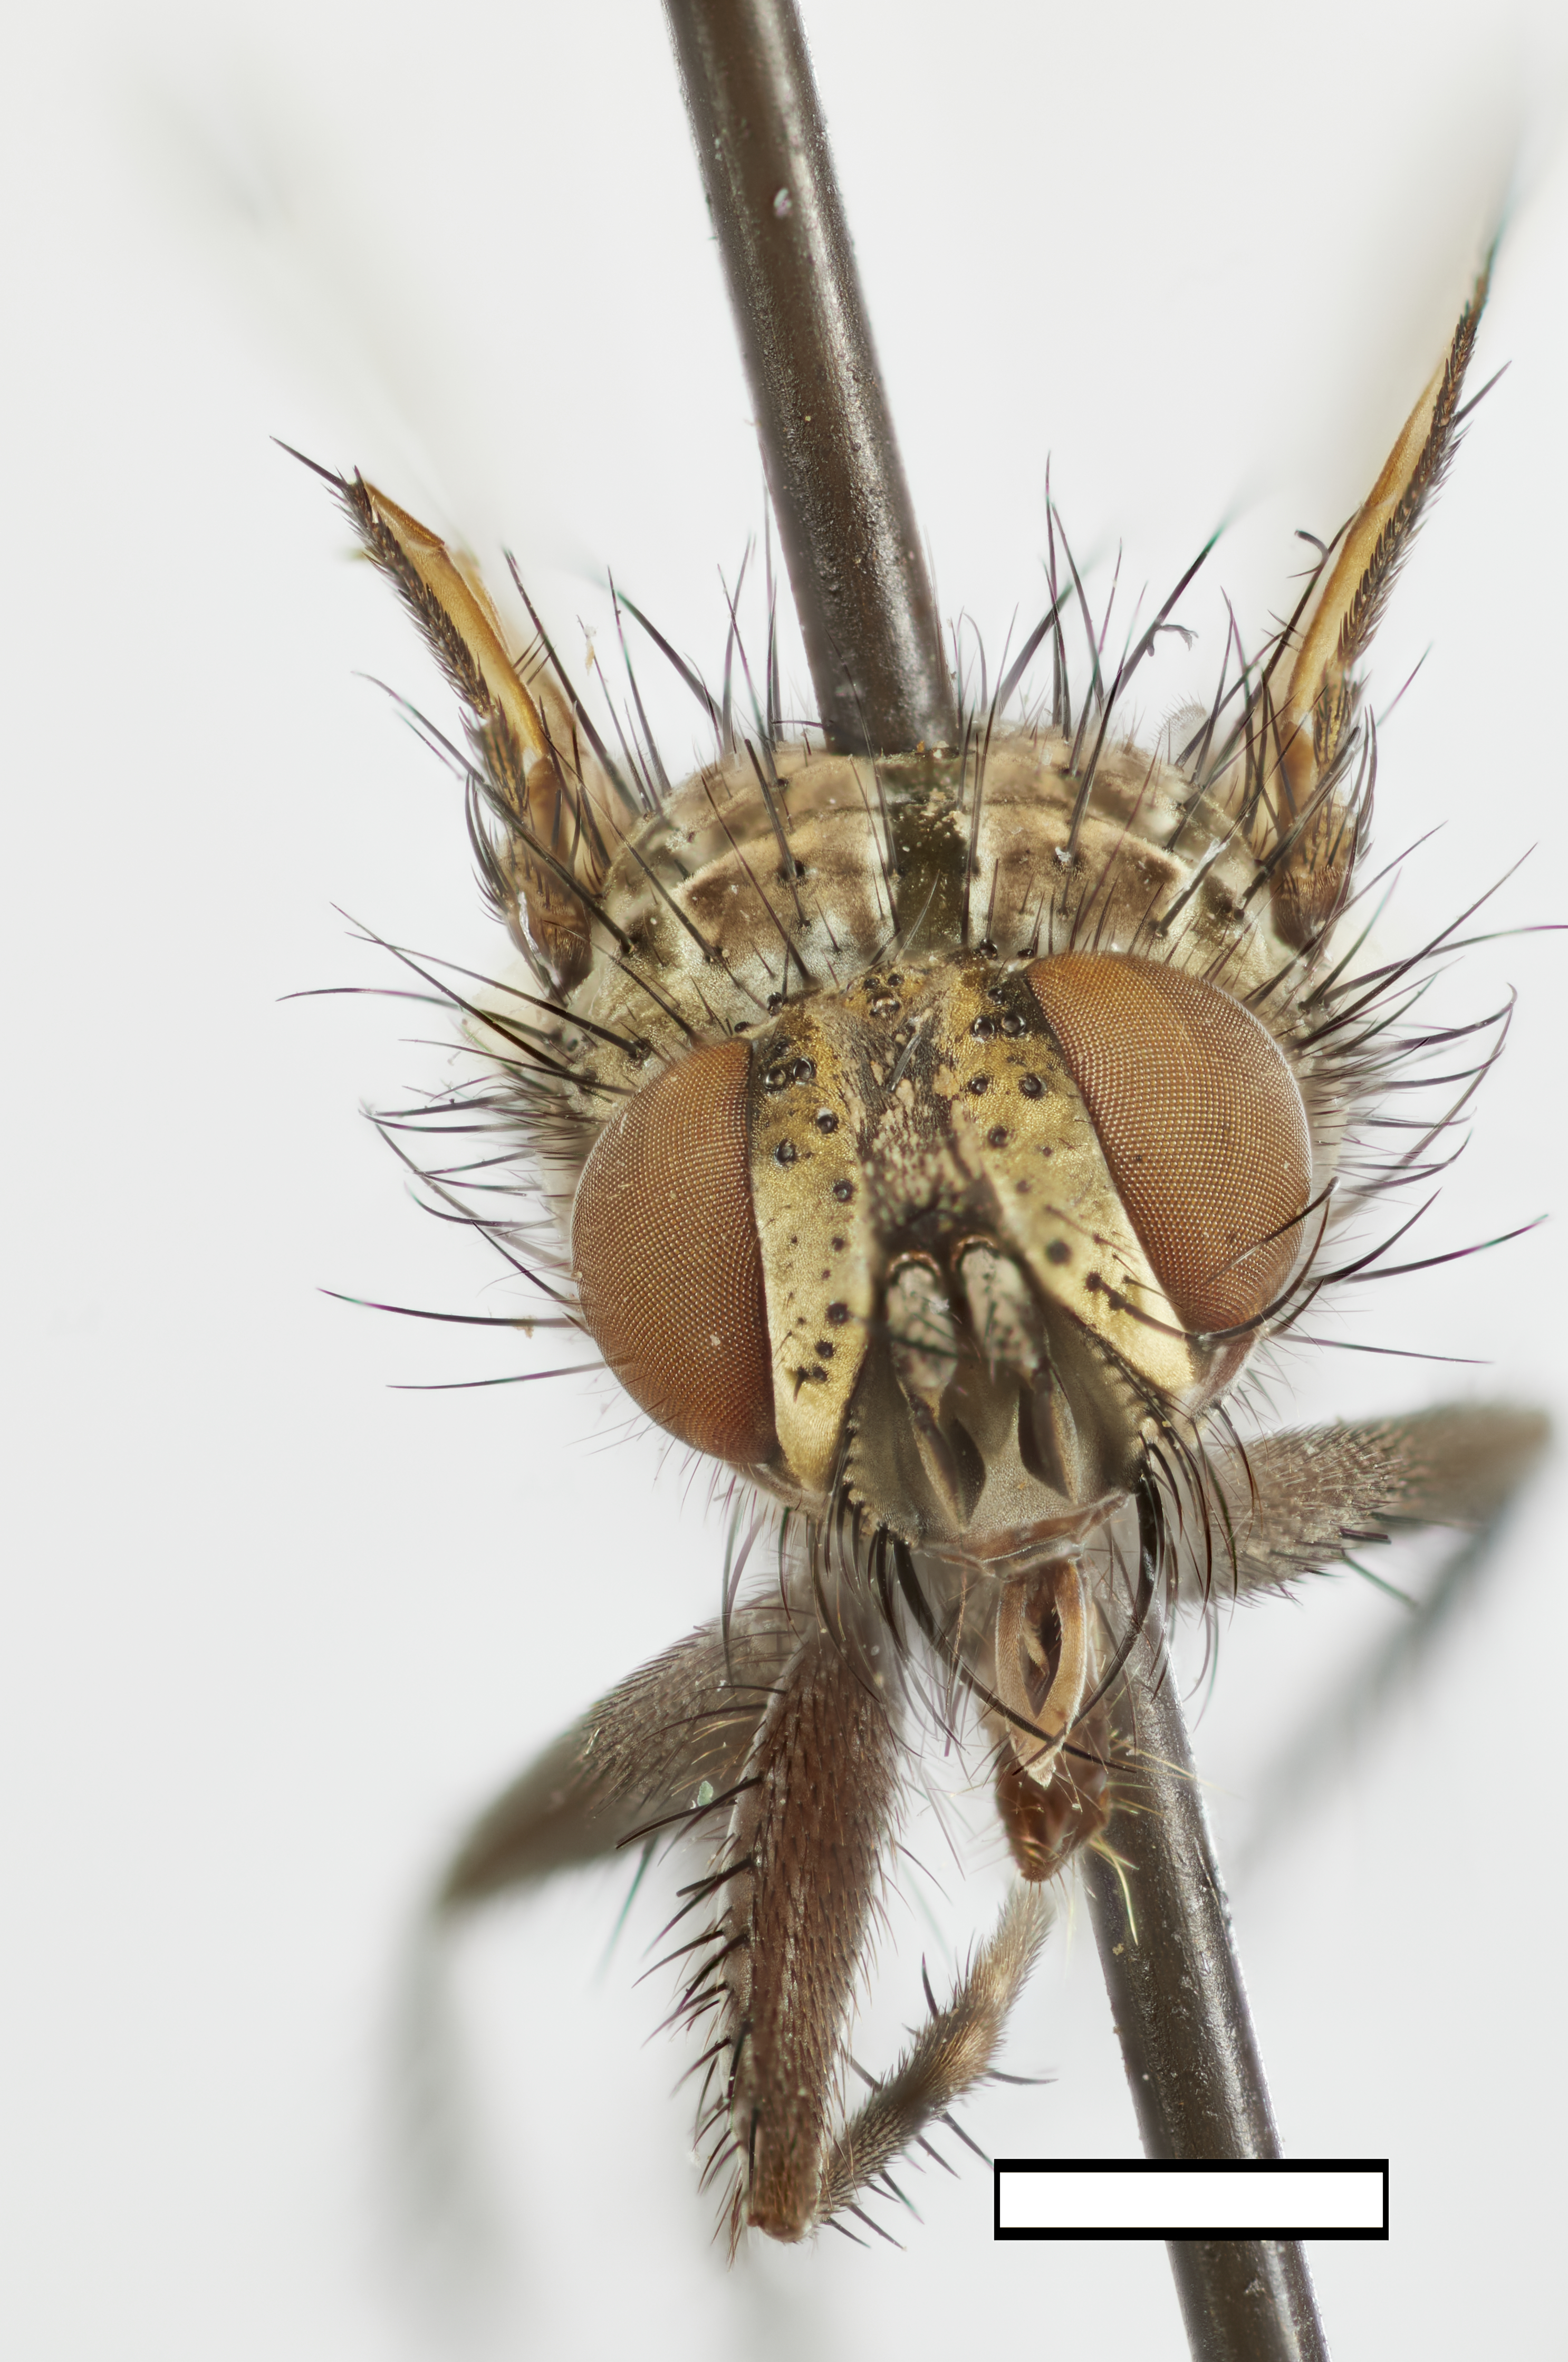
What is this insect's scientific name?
Incamyia cuzcensis
